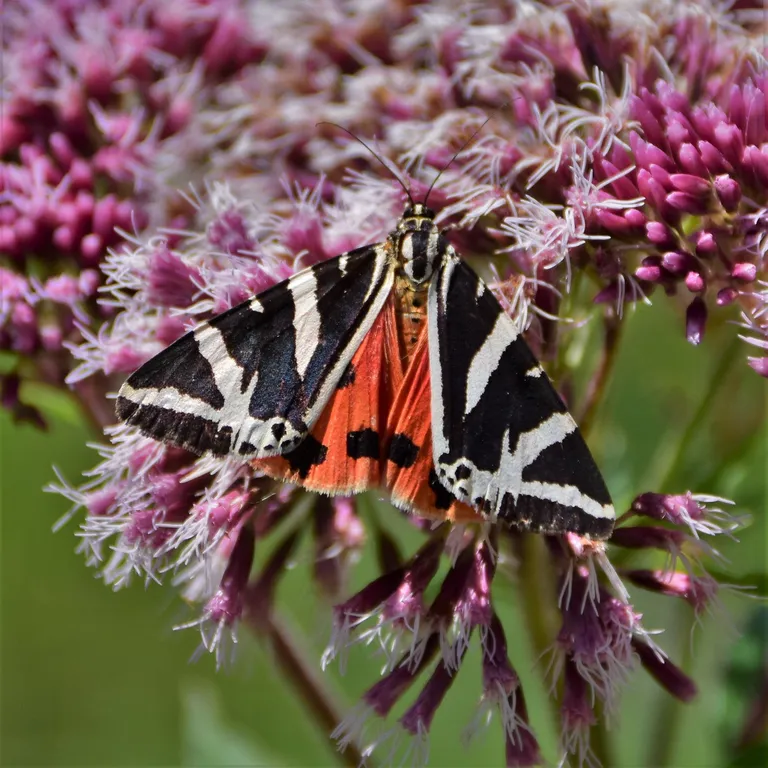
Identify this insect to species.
Euplagia quadripunctaria
